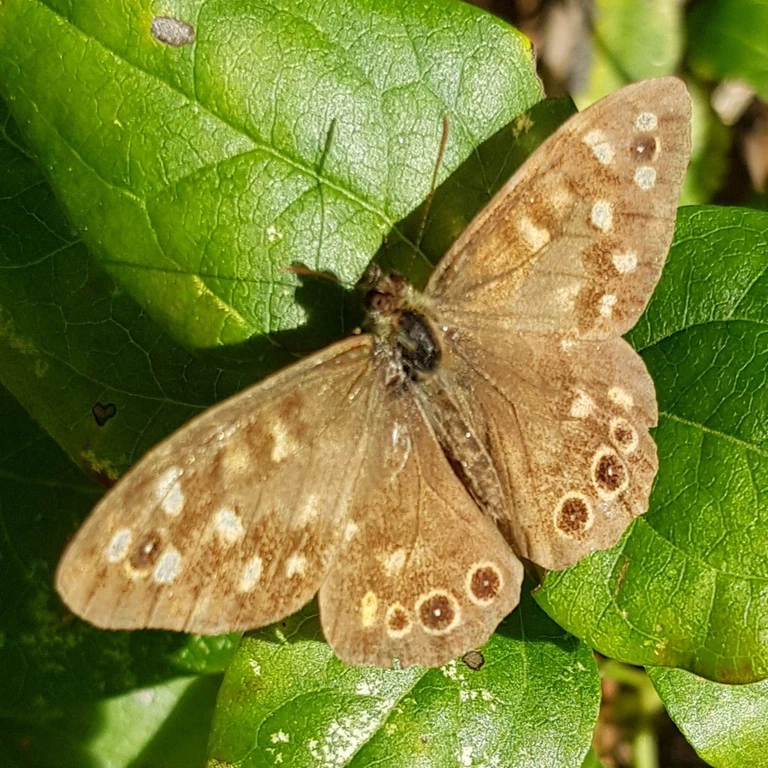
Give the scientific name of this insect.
Pararge aegeria
